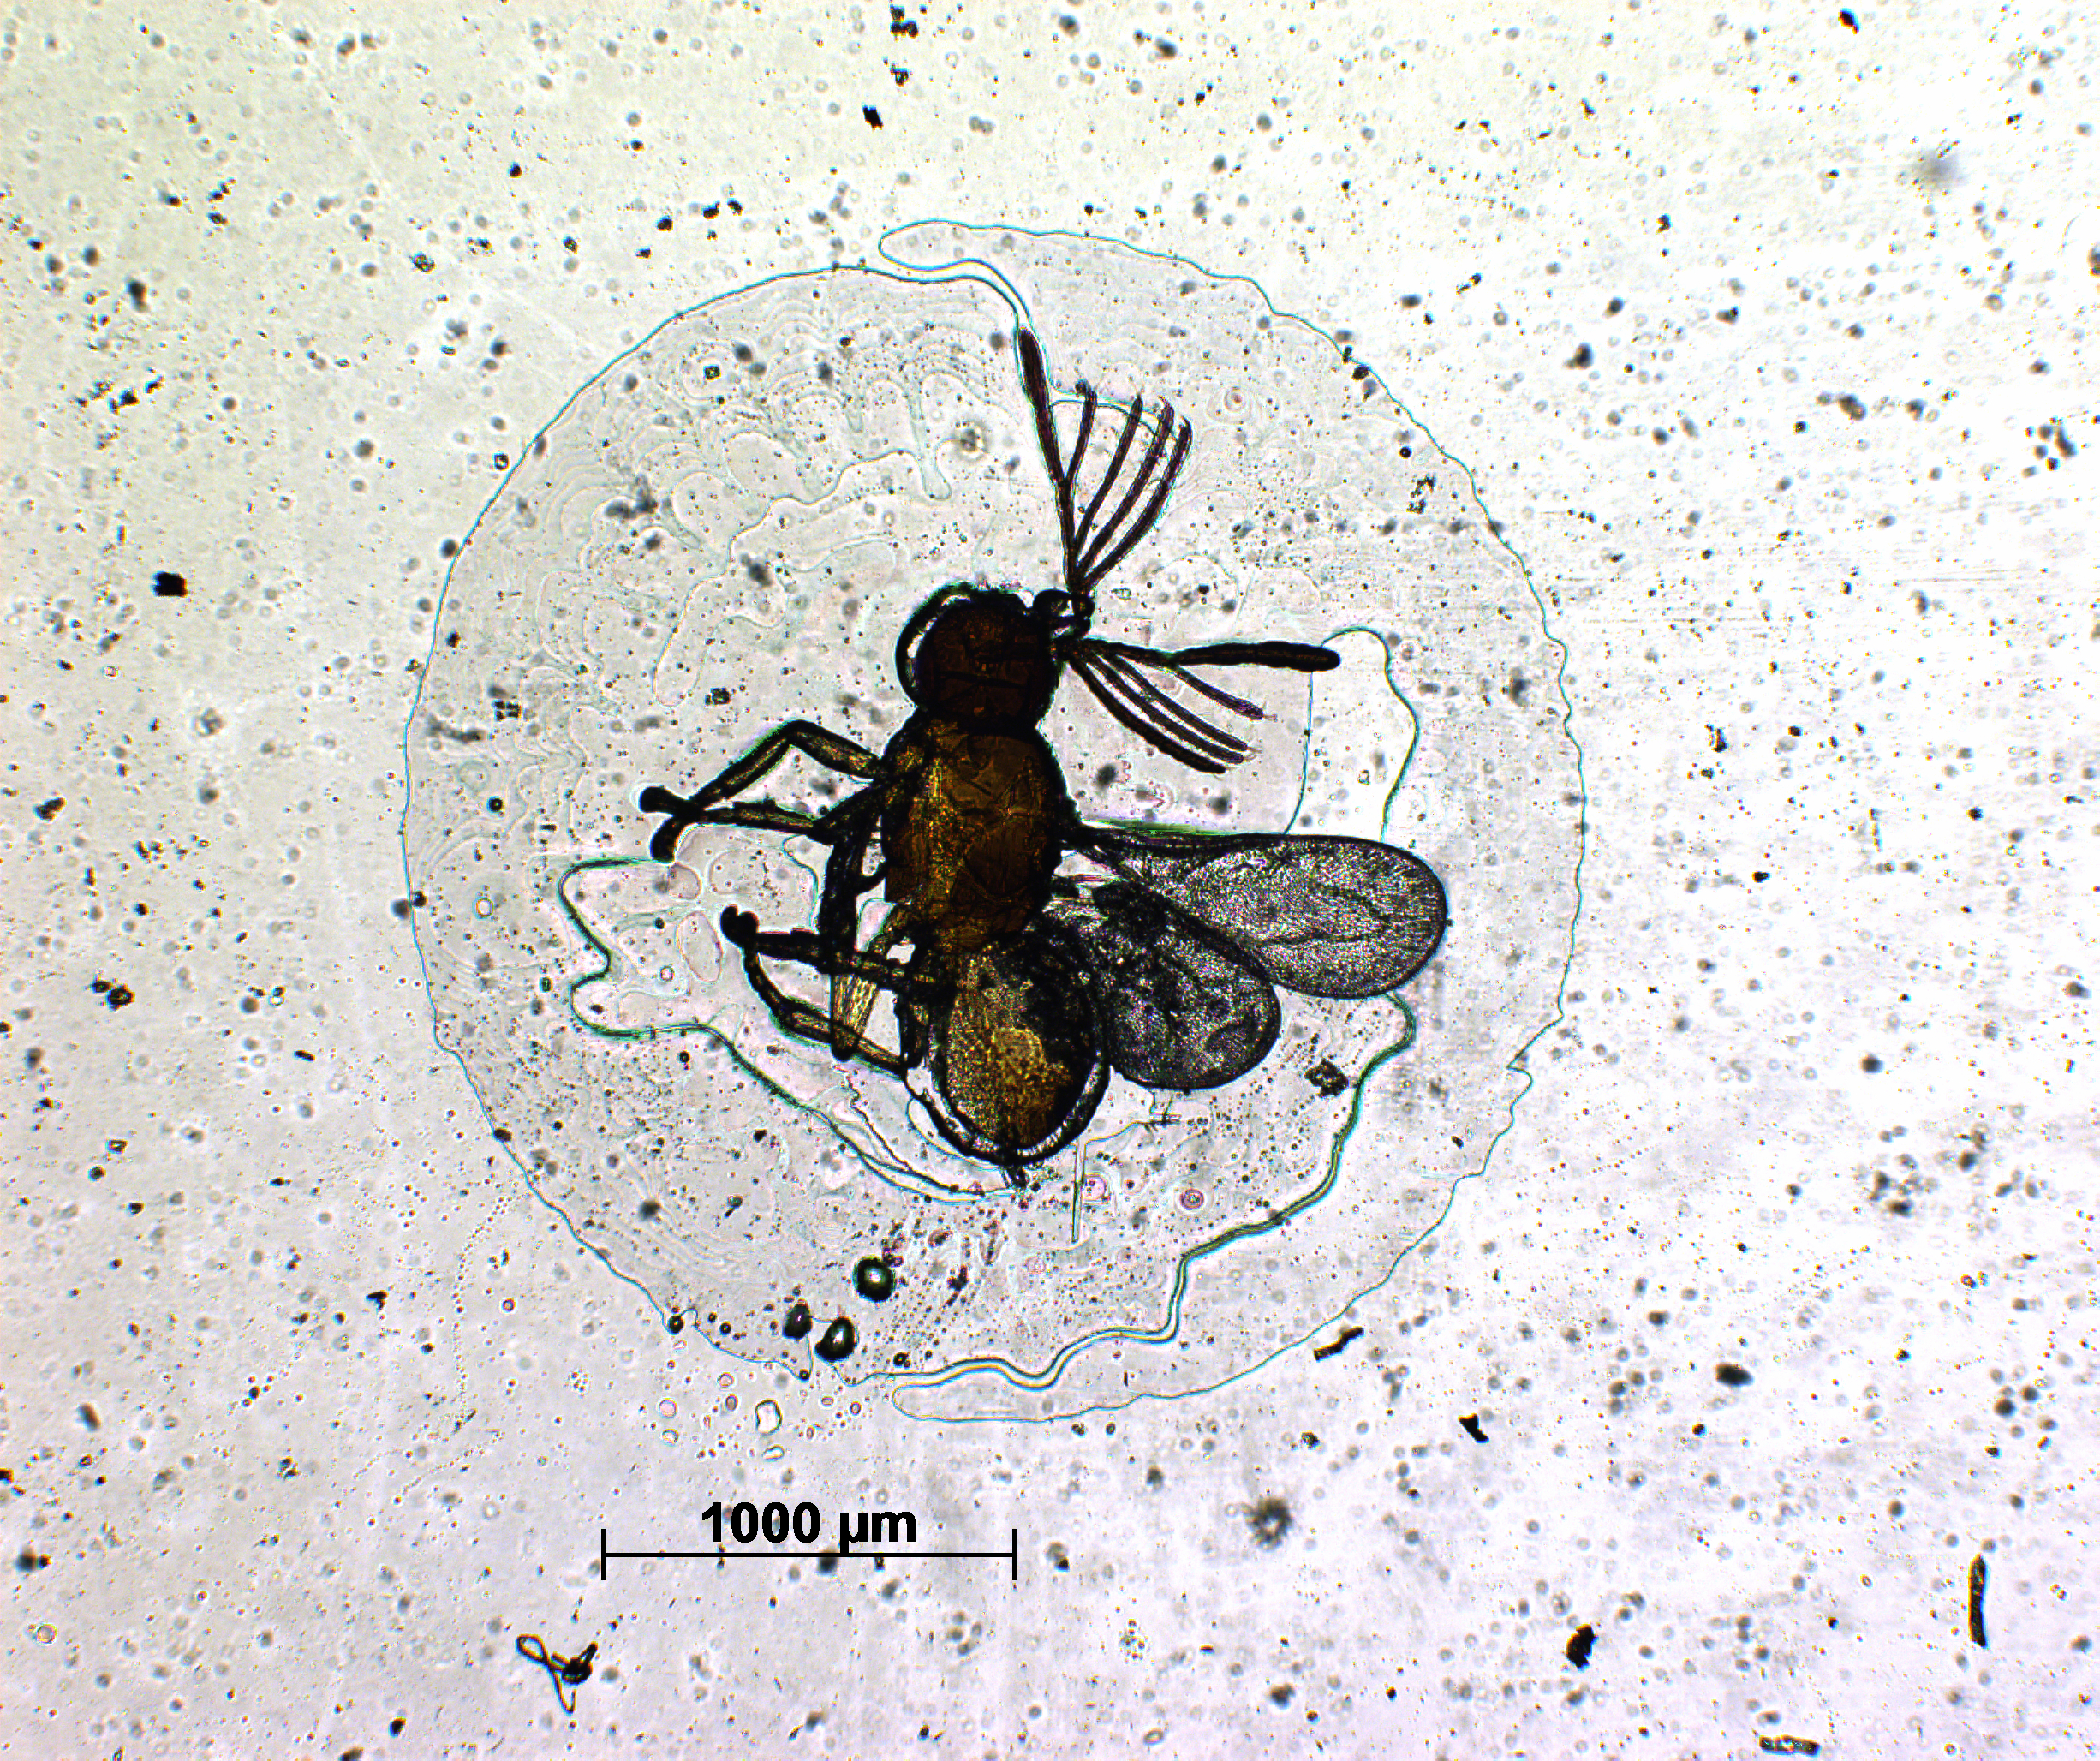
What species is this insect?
Diversicornia panchgania
